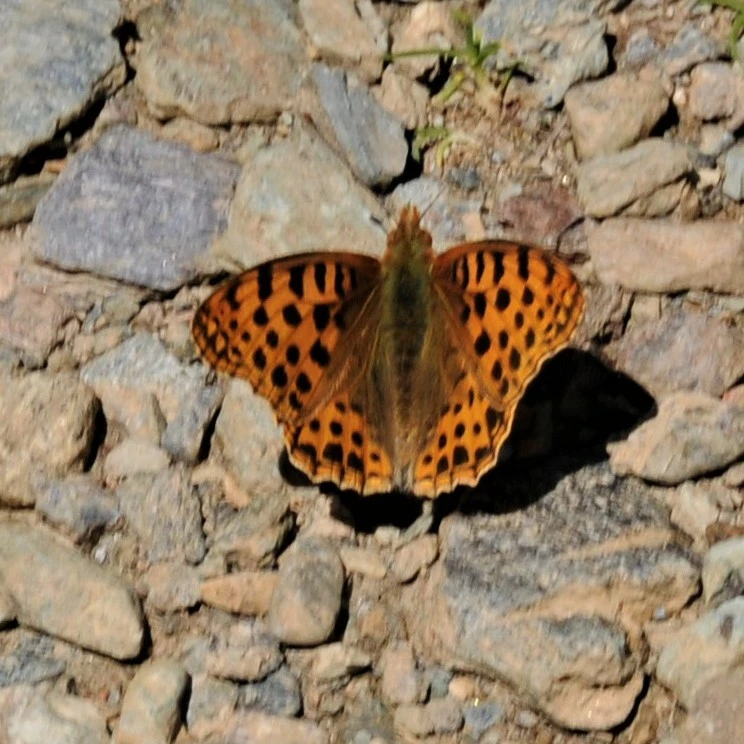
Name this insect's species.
Issoria lathonia
